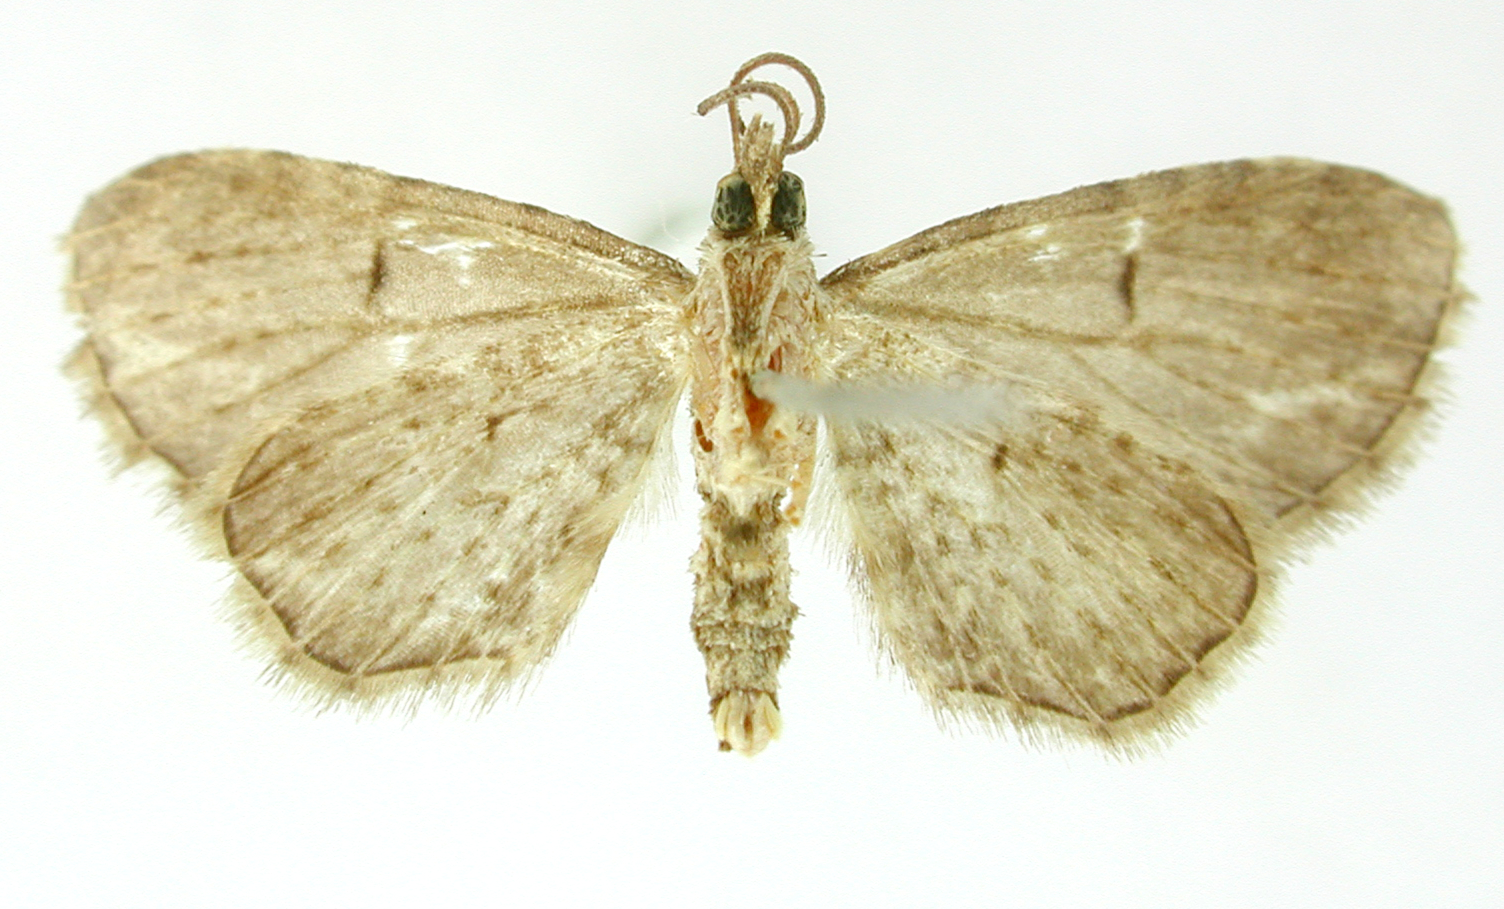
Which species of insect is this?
Eupithecia cabria
